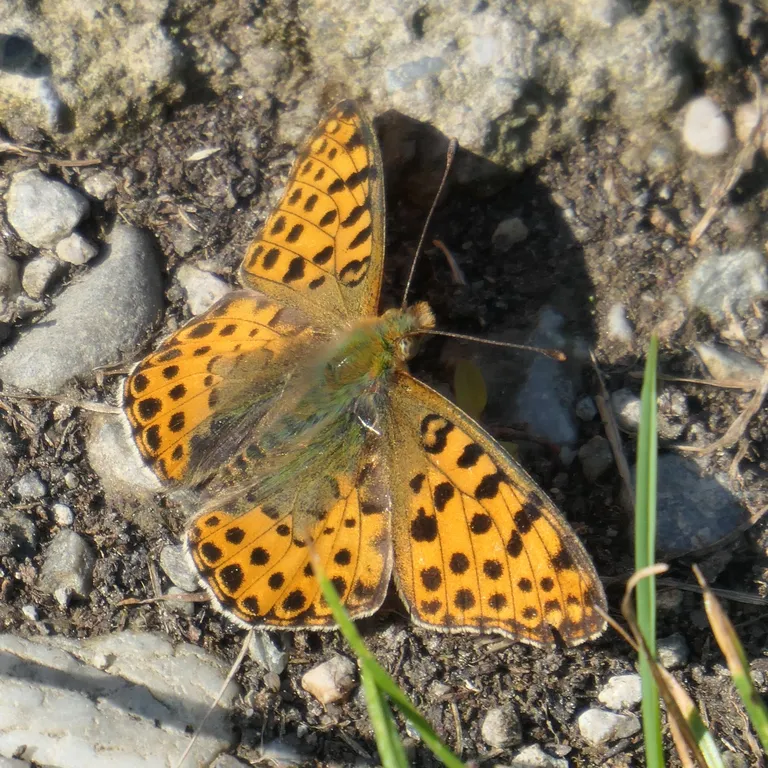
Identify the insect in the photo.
Issoria lathonia
